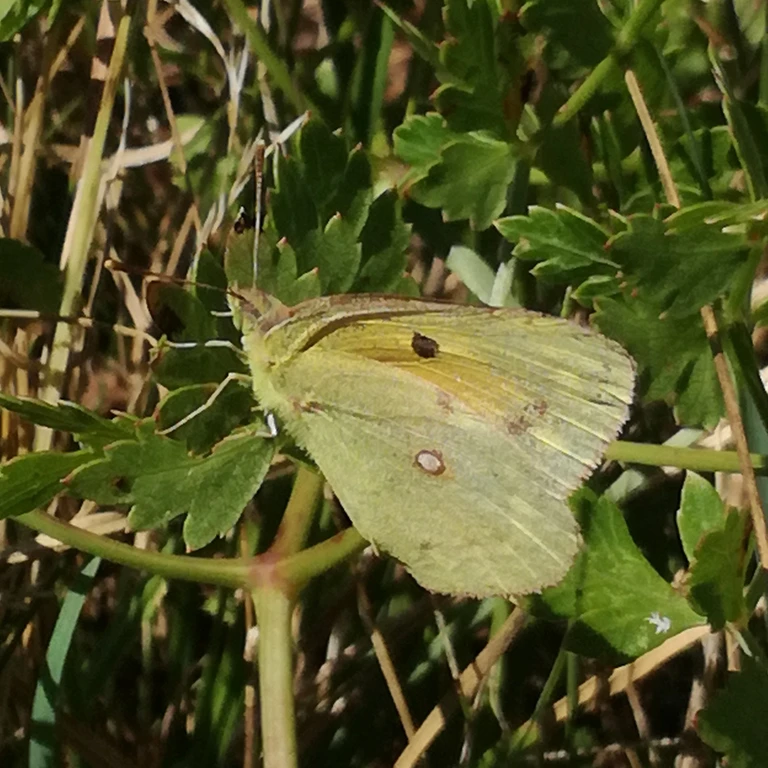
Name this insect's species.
Colias croceus
